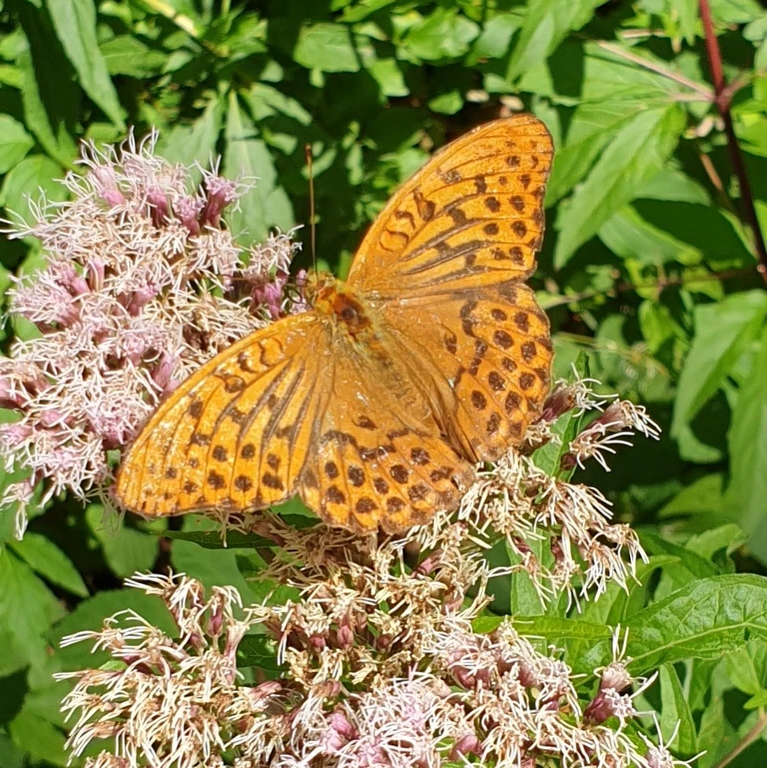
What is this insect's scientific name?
Argynnis paphia
